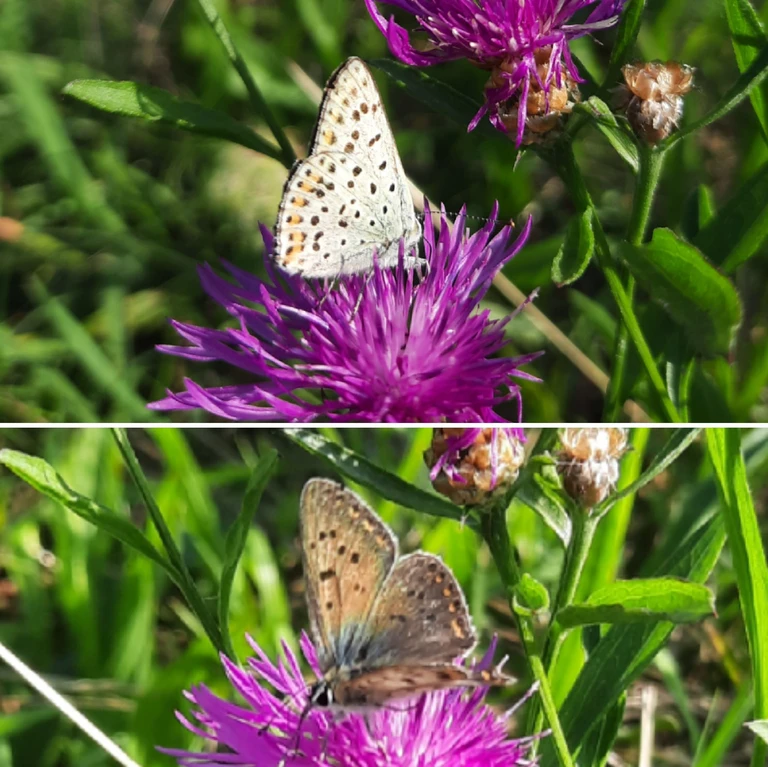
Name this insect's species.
Lycaena tityrus (also Loweia tityrus)
